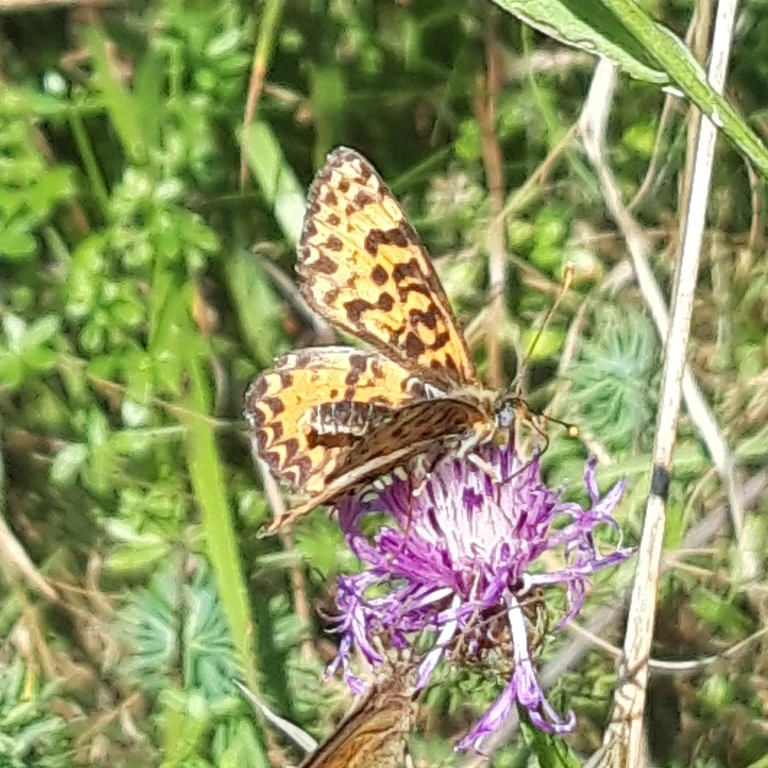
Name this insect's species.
Melitaea didyma
